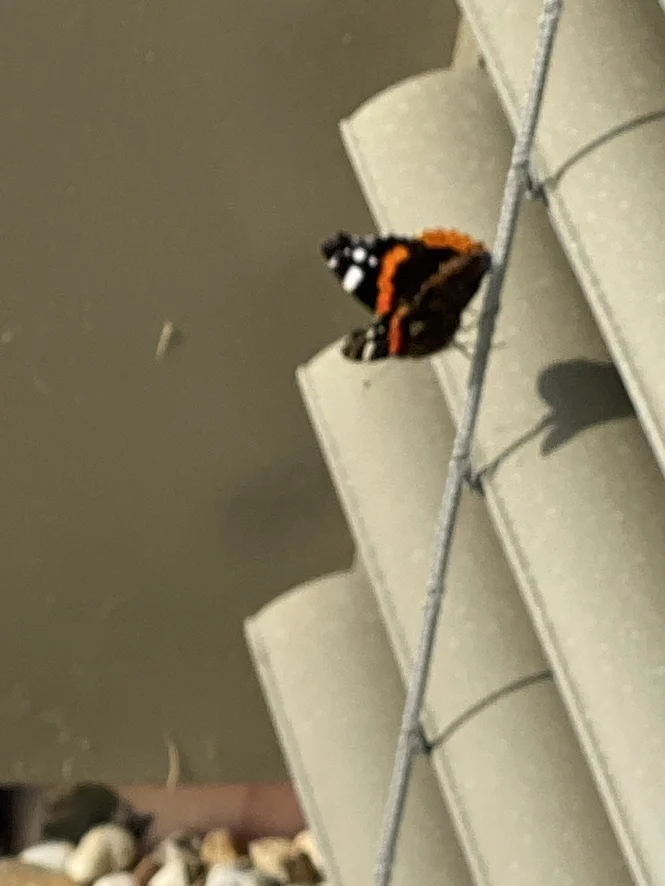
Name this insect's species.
Vanessa atalanta
